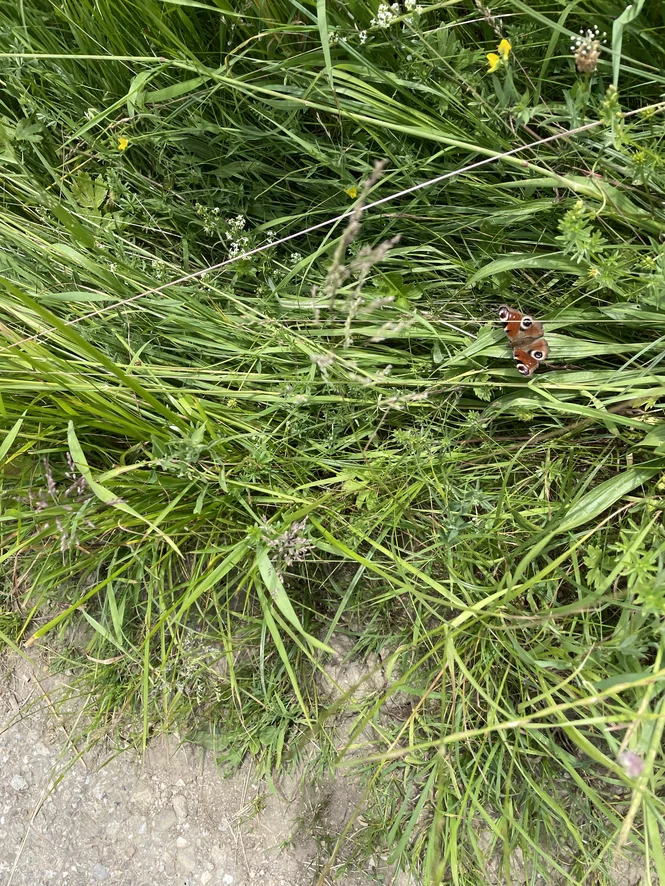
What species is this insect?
Aglais io
